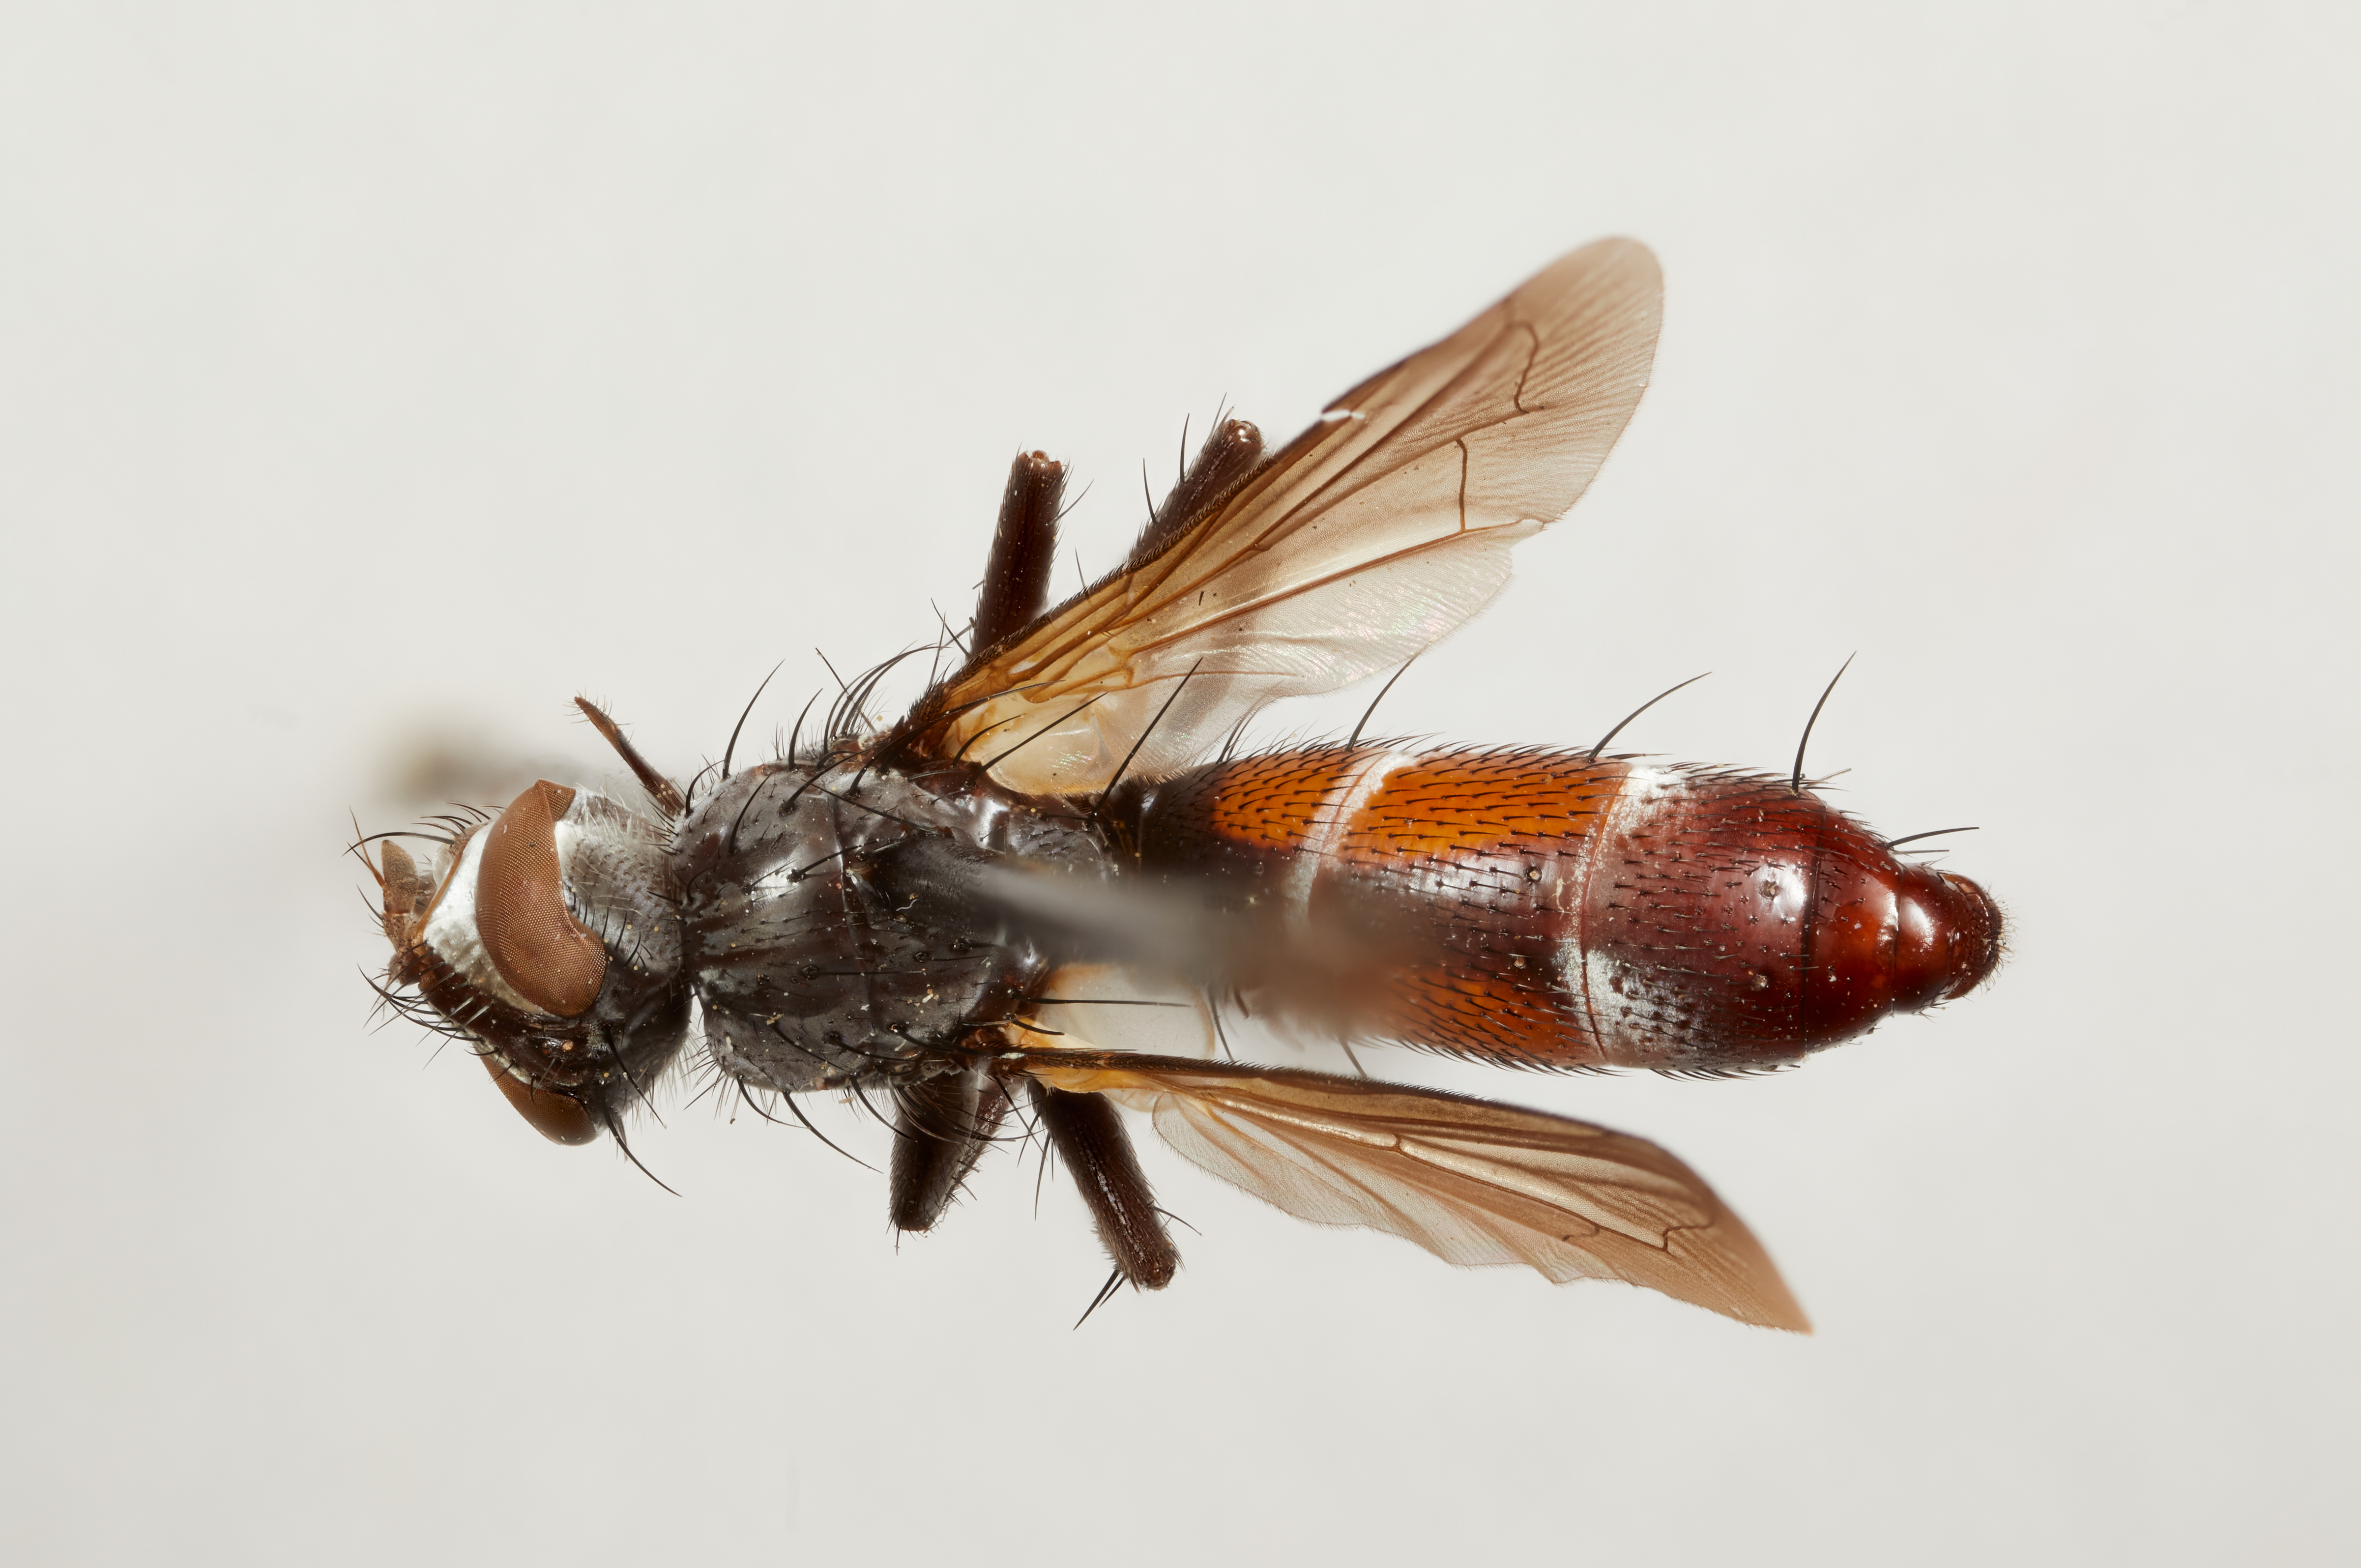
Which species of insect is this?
Cylindromyia decora
